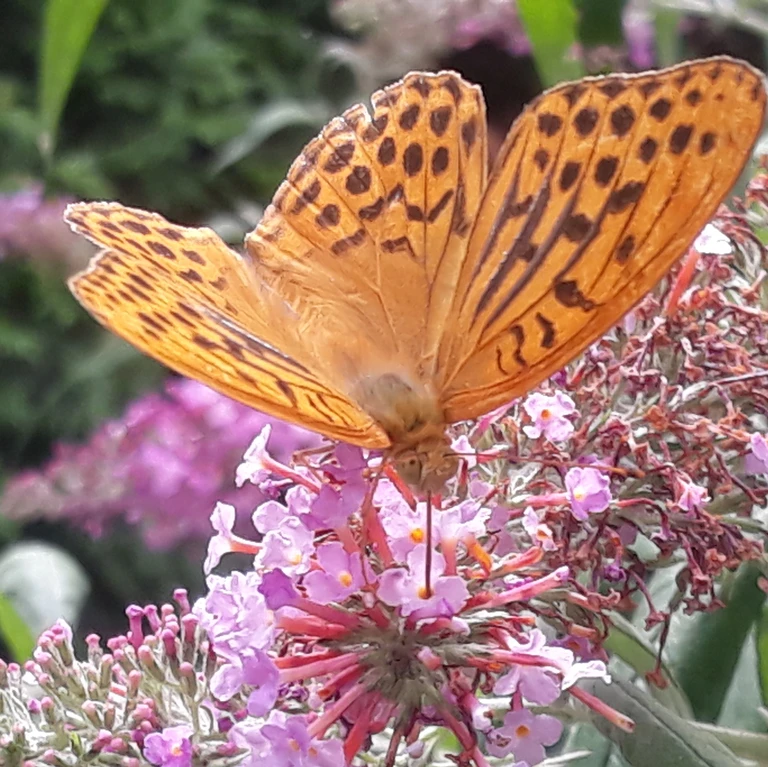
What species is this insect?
Argynnis paphia
